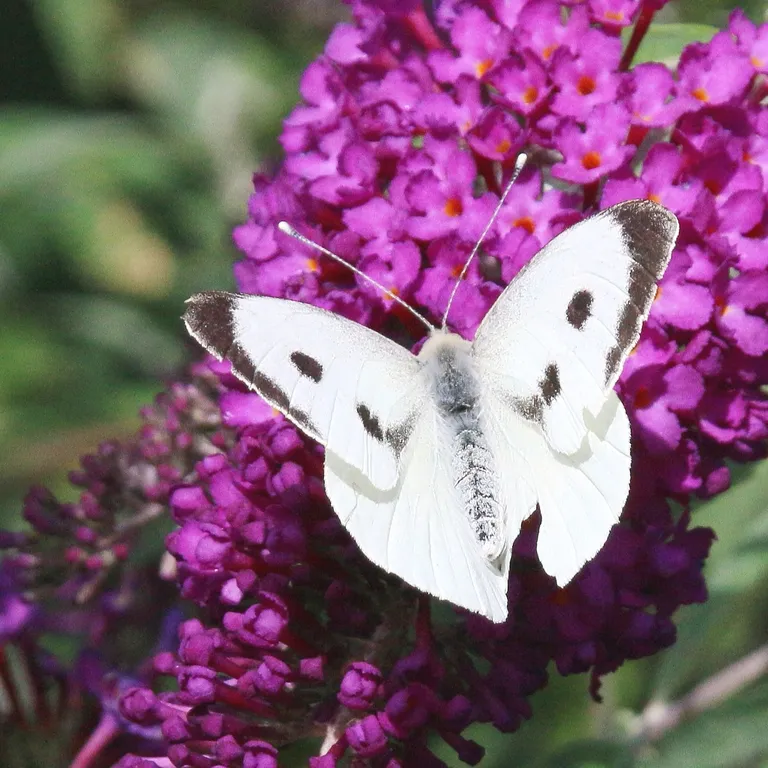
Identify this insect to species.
Pieris brassicae
